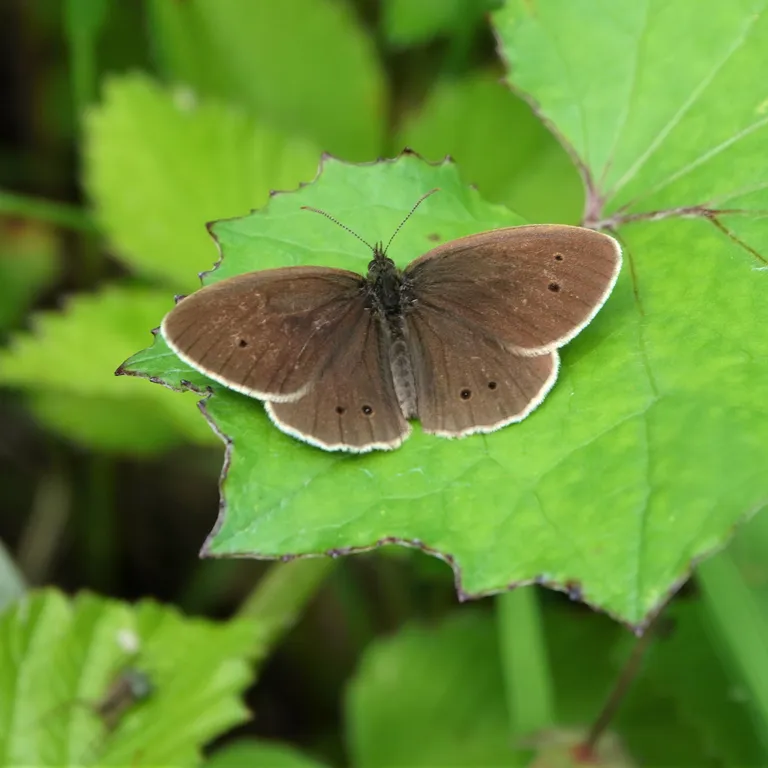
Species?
Aphantopus hyperantus
